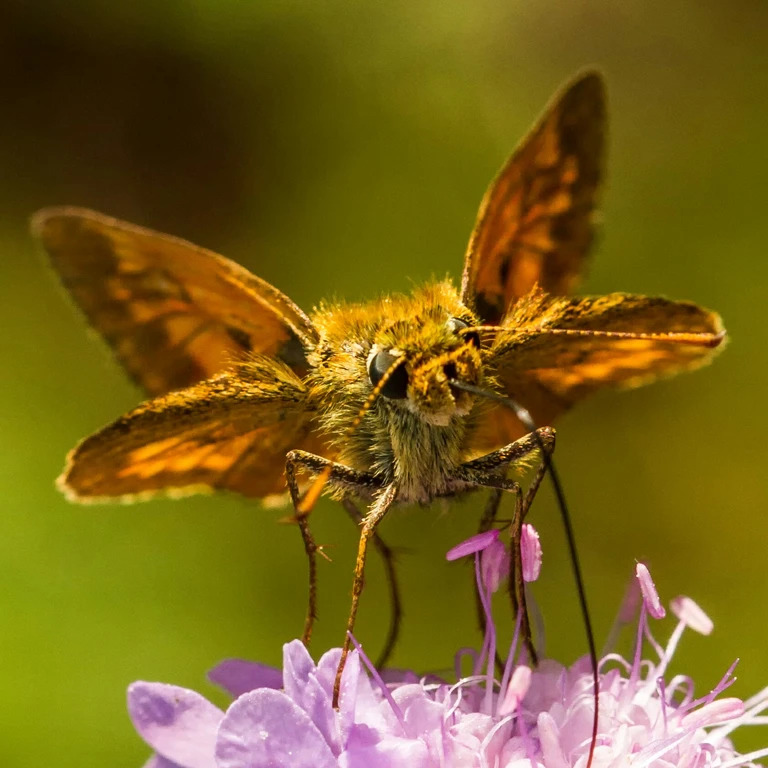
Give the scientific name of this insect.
Ochlodes sylvanus (also Ochlodes venata)
